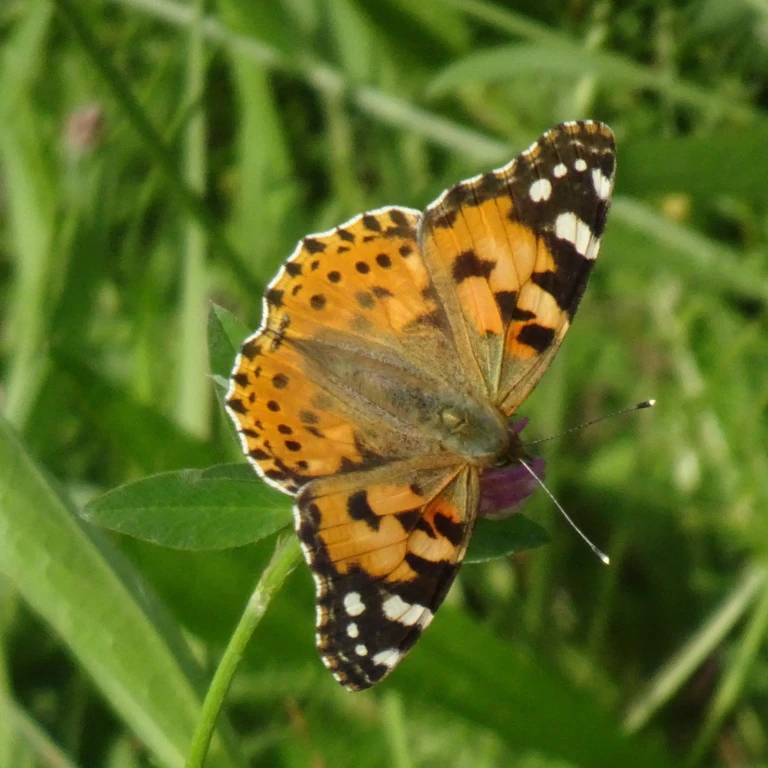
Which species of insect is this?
Vanessa cardui
